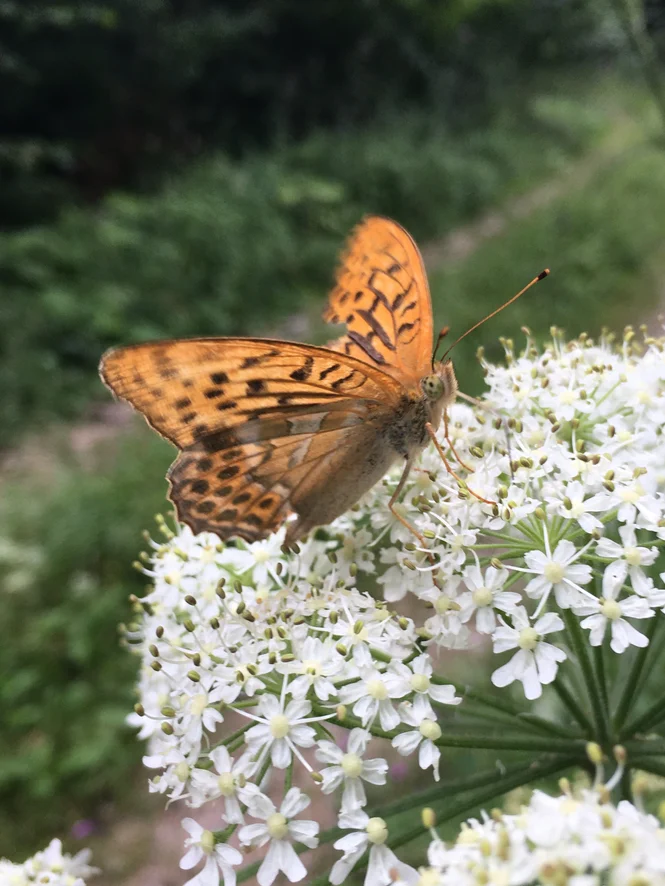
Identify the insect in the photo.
Argynnis paphia
